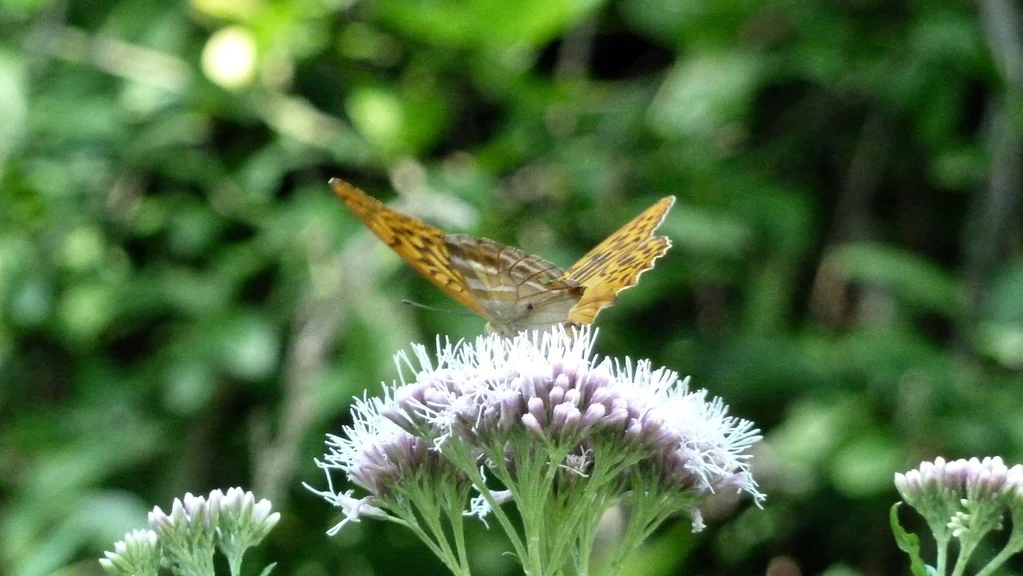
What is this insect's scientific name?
Argynnis paphia
